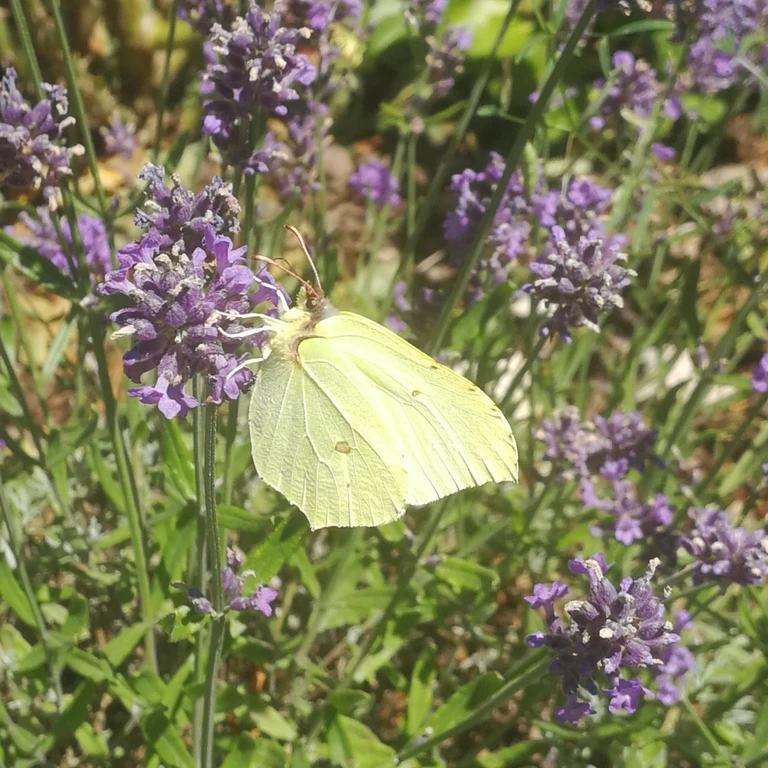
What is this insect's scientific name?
Gonepteryx rhamni
